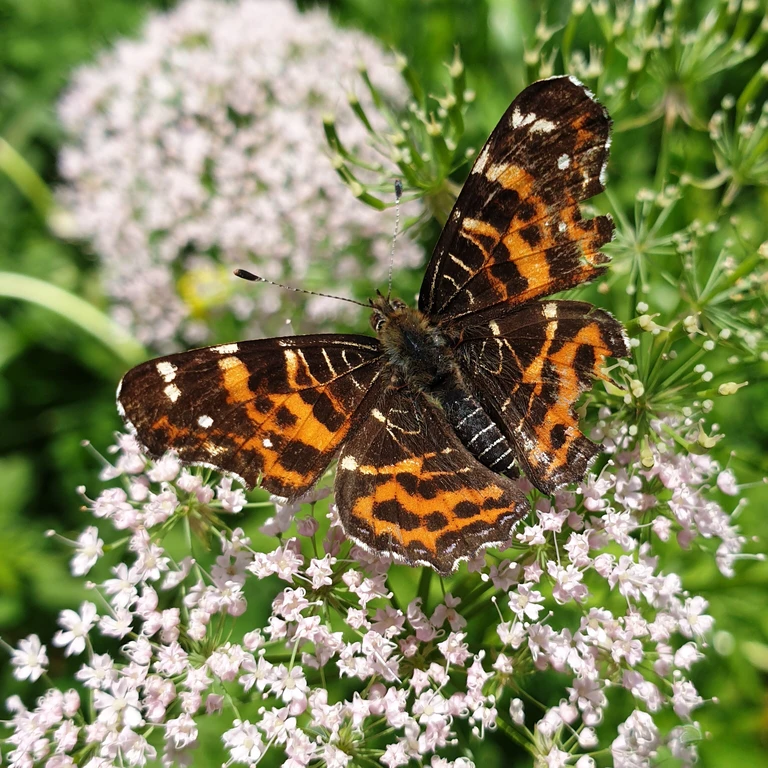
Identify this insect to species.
Araschnia levana
